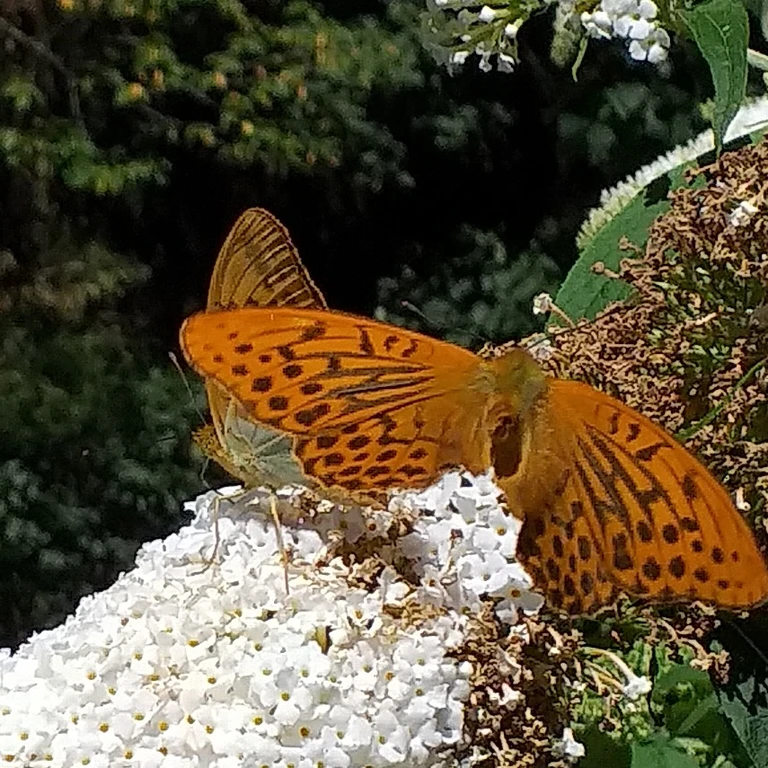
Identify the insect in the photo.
Argynnis paphia
